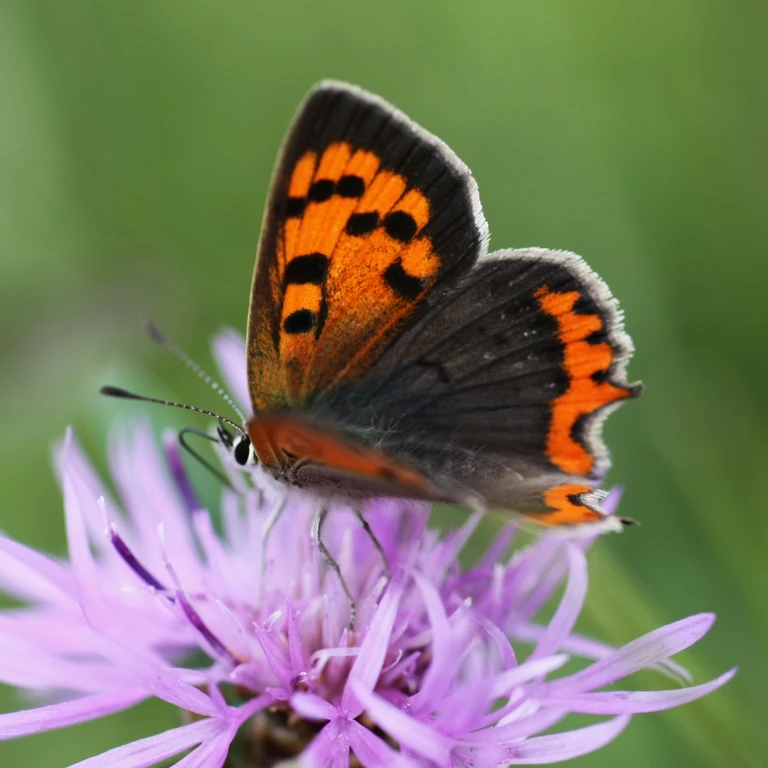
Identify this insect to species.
Lycaena phlaeas
